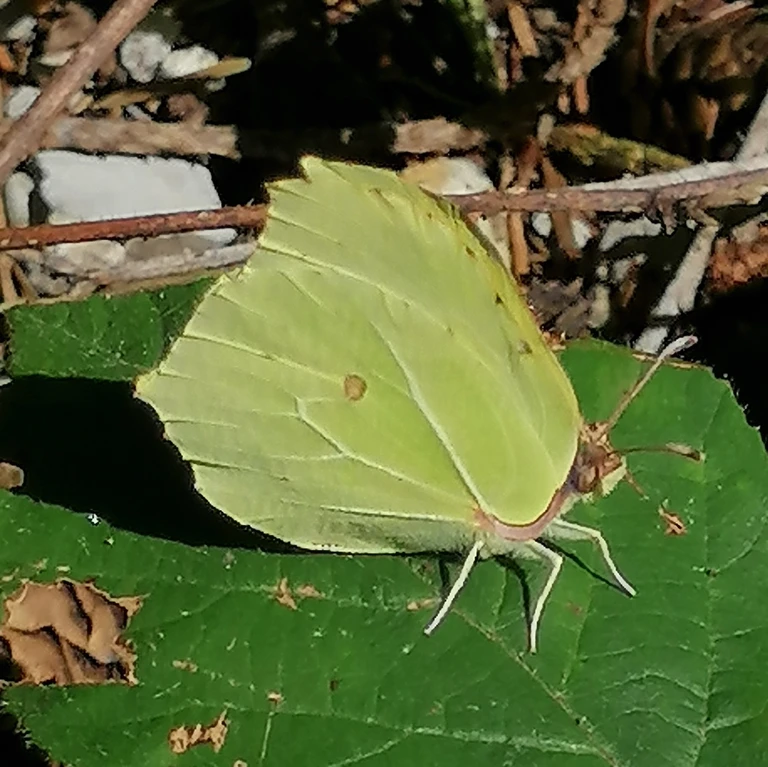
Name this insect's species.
Gonepteryx rhamni
